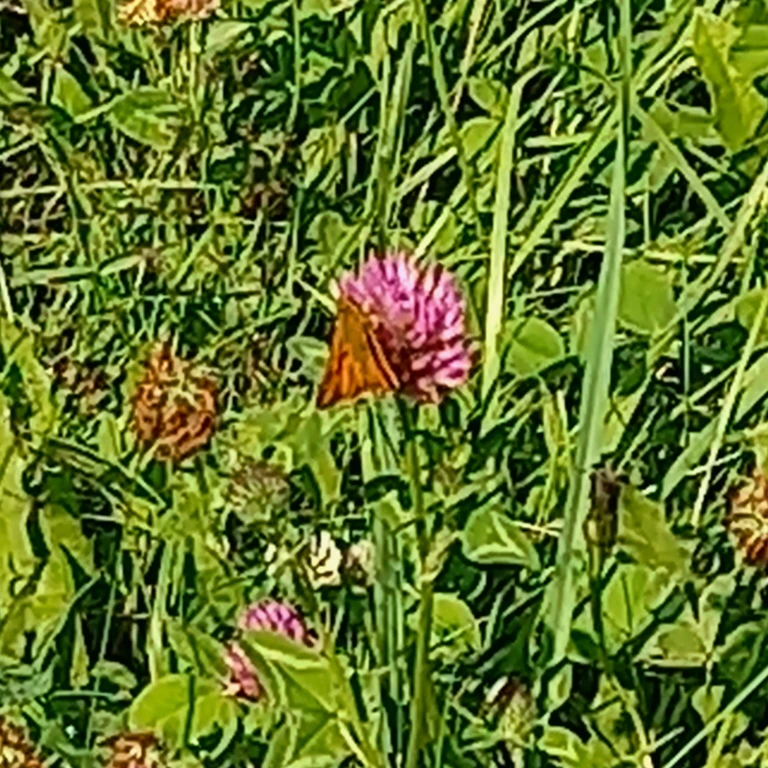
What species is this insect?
Ochlodes sylvanus (also Ochlodes venata)
